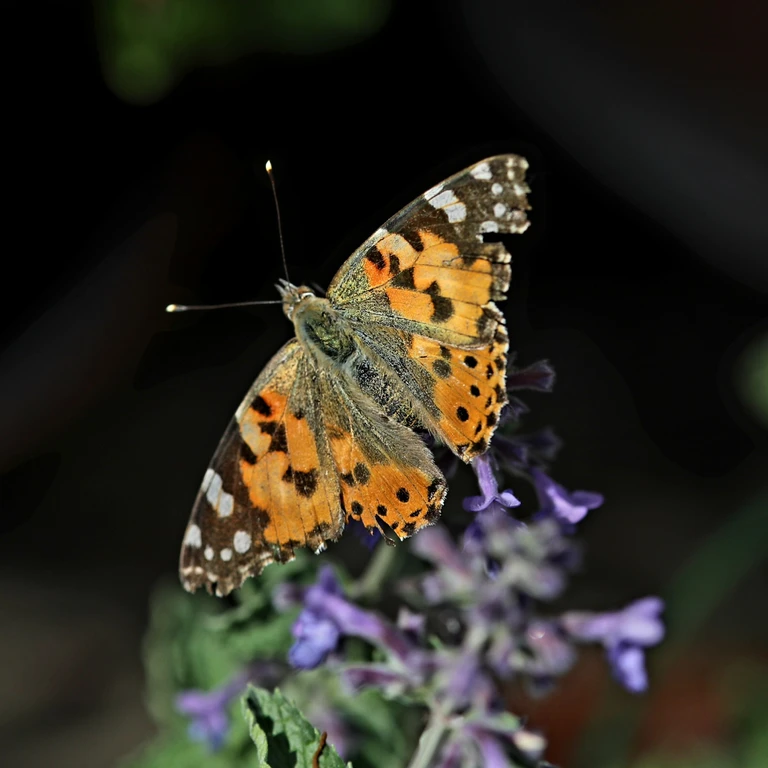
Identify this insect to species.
Vanessa cardui
